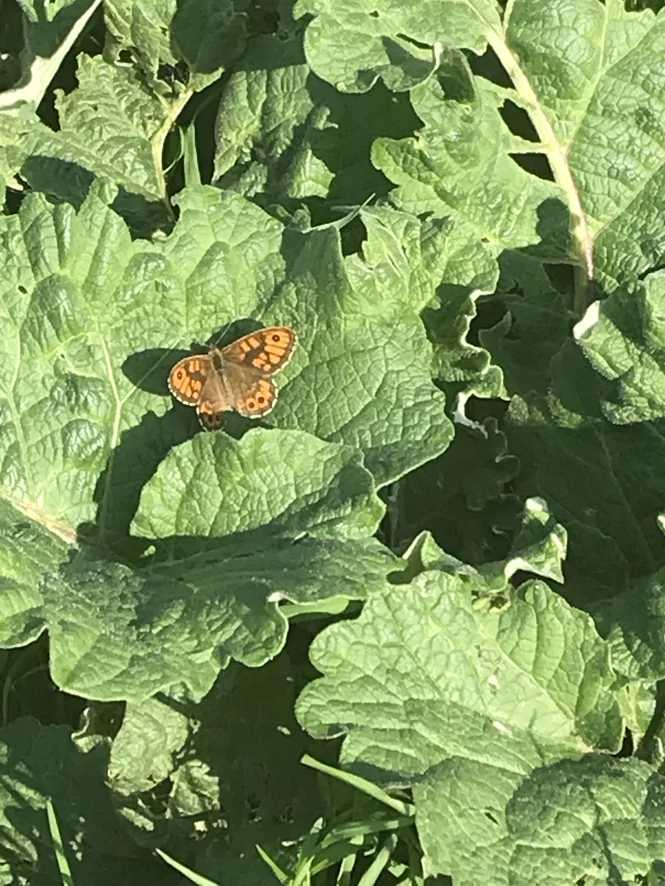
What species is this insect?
Lasiommata megera (also Pararge megera)
